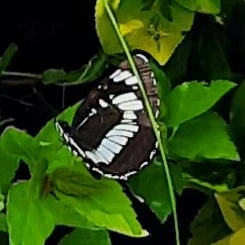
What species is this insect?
Neptis rivularis
